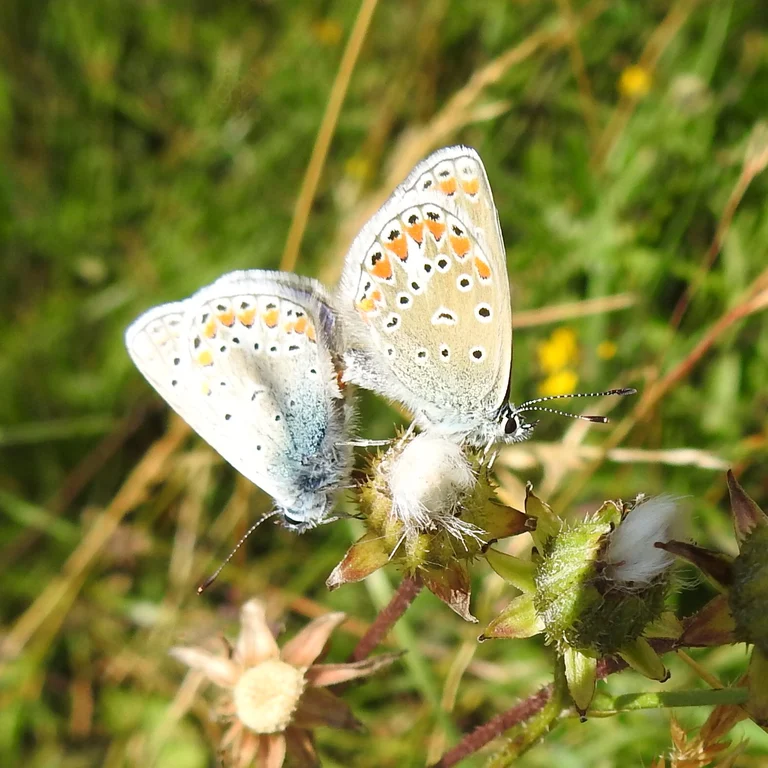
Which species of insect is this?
Polyommatus icarus
